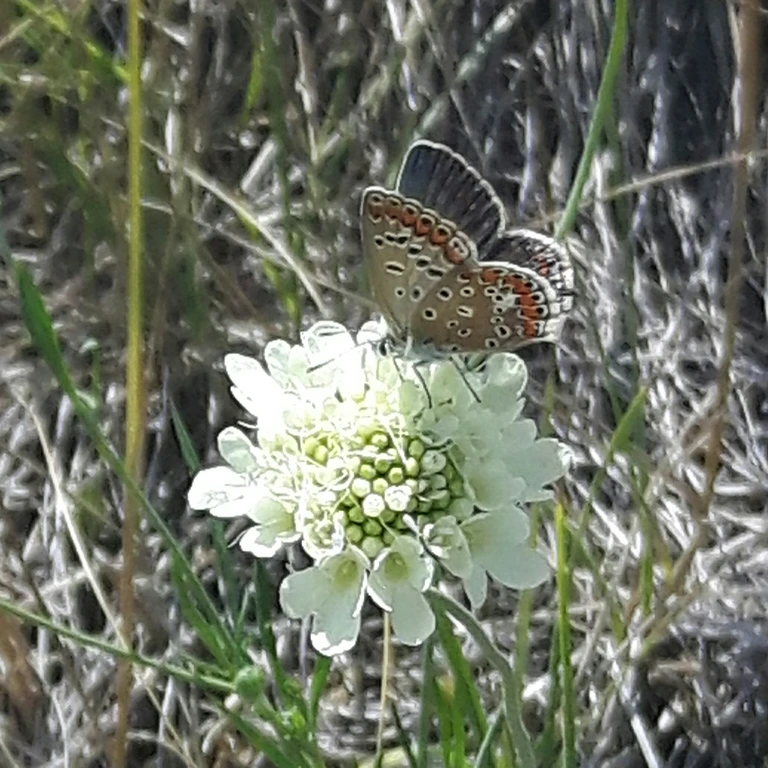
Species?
Polyommatus icarus
